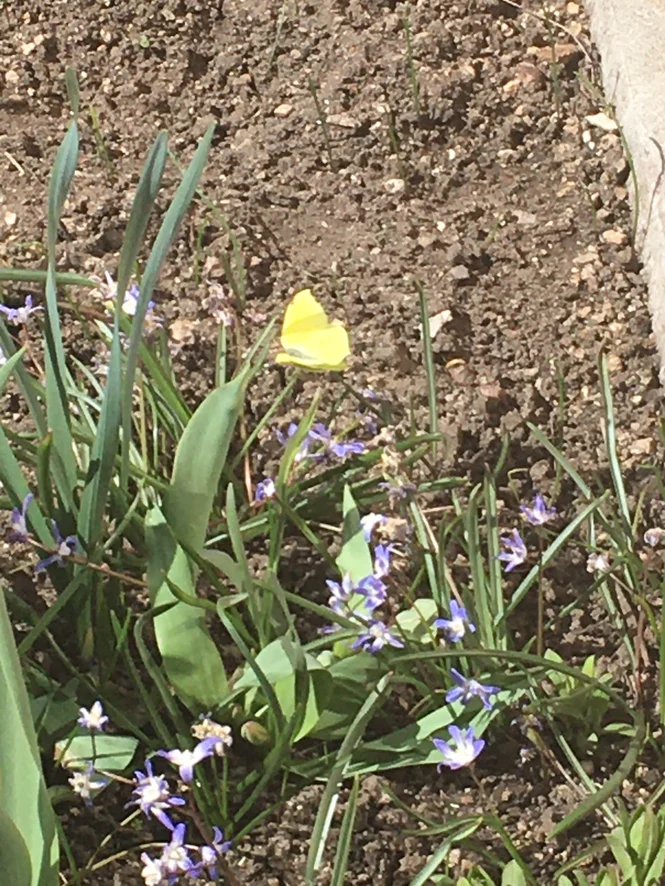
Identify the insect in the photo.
Gonepteryx rhamni
